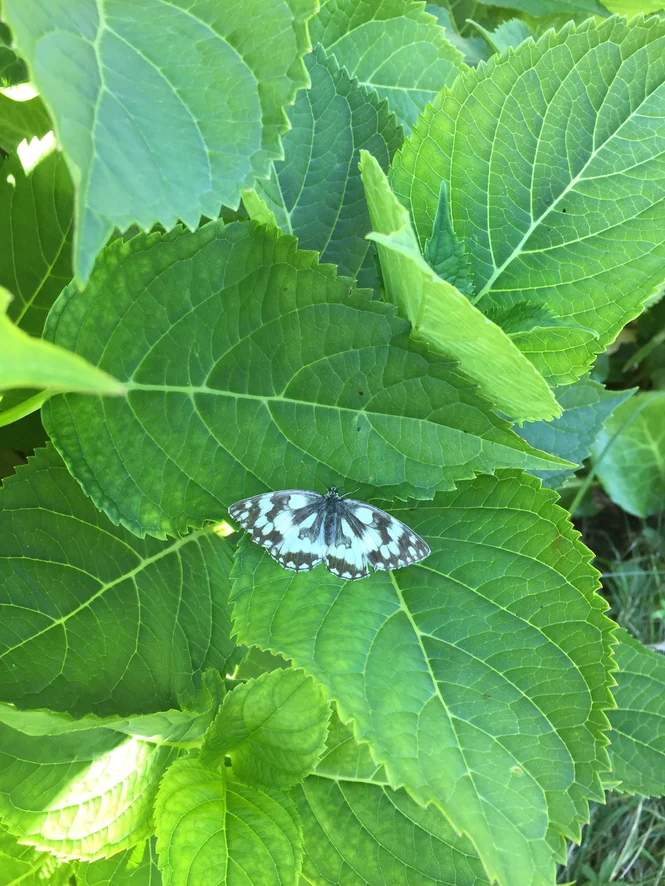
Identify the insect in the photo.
Melanargia galathea
